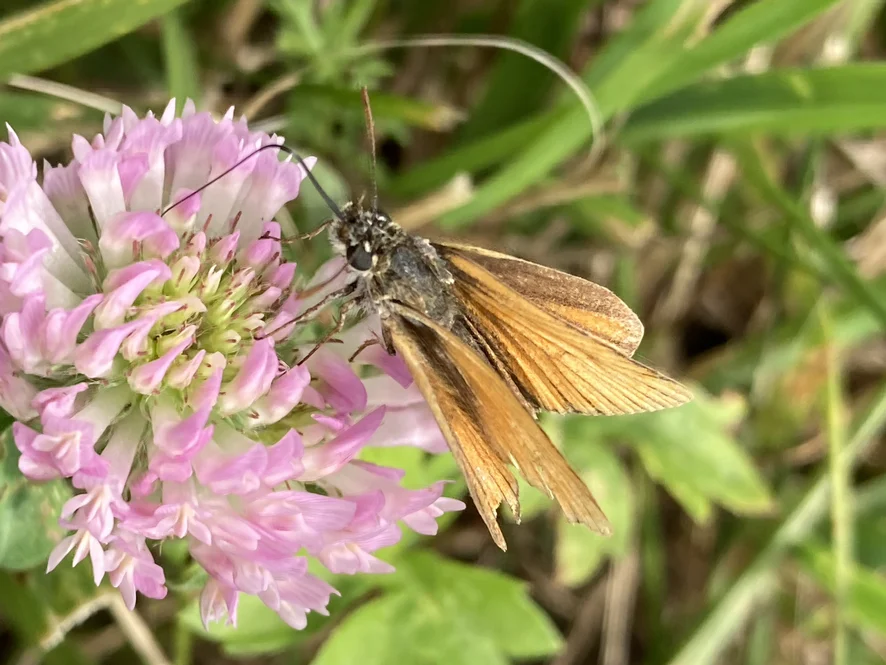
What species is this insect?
Thymelicus sylvestris
